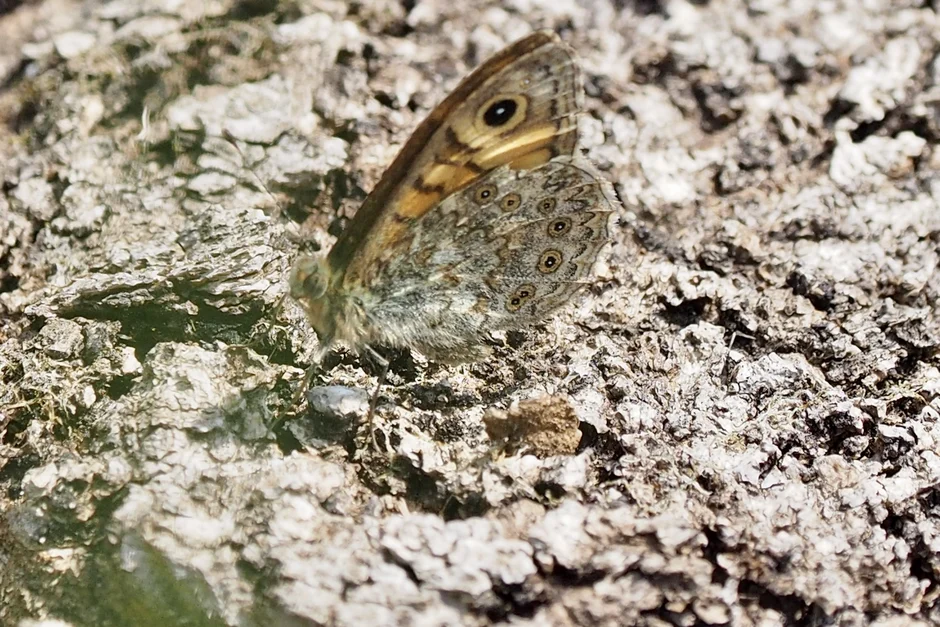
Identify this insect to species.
Lasiommata megera (also Pararge megera)
